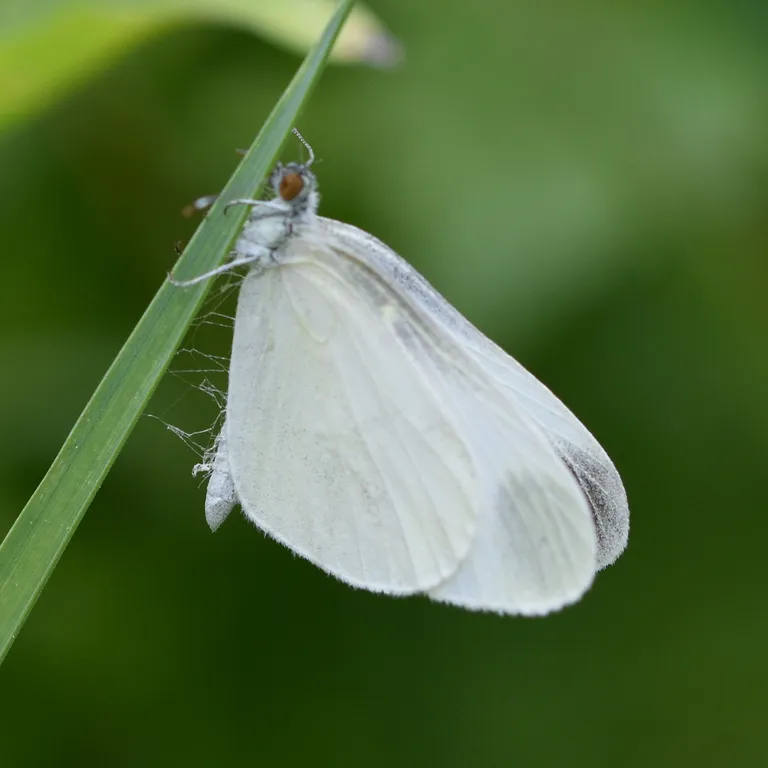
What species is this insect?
Leptidea sinapis/juvernica
